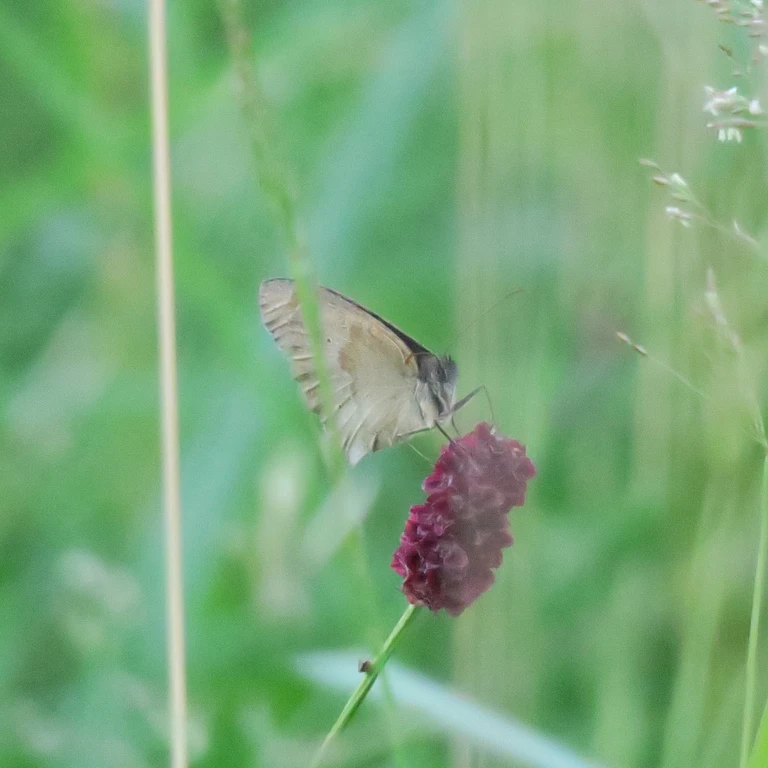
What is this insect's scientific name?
Maniola jurtina
